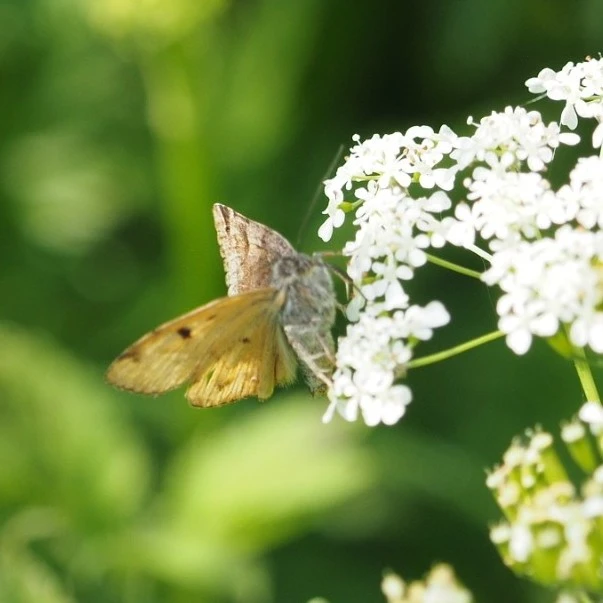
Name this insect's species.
Euclidia glyphica
